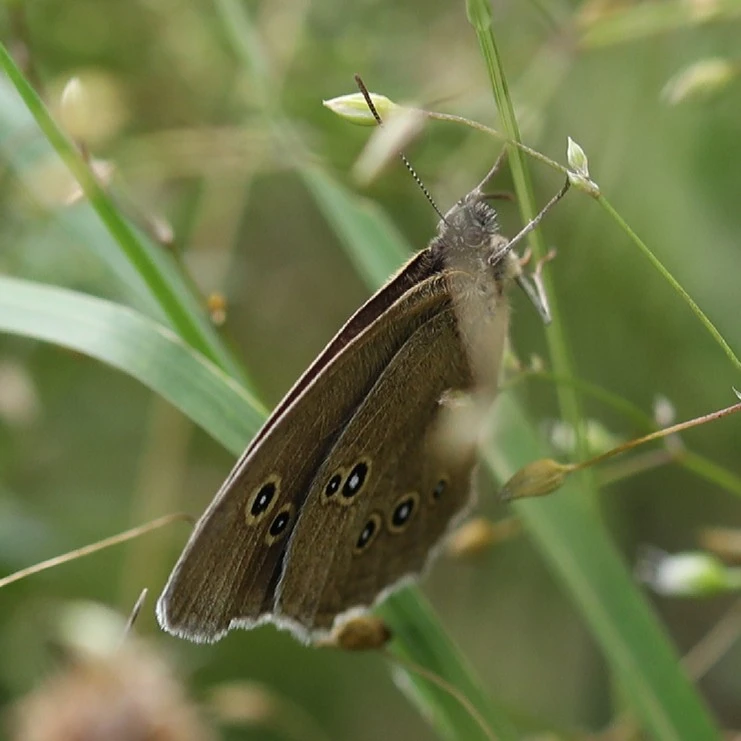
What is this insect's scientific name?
Aphantopus hyperantus
